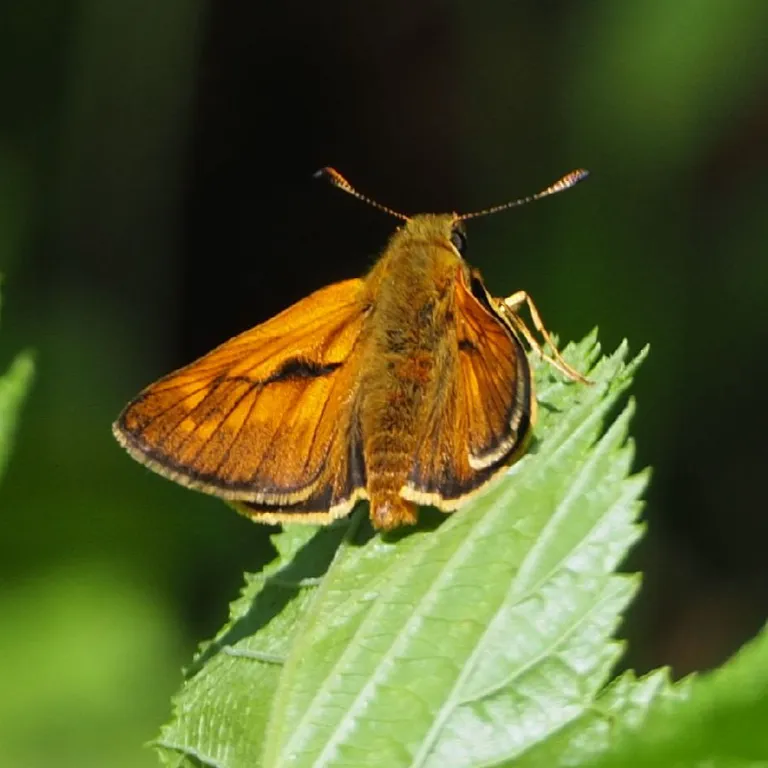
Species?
Ochlodes sylvanus (also Ochlodes venata)
